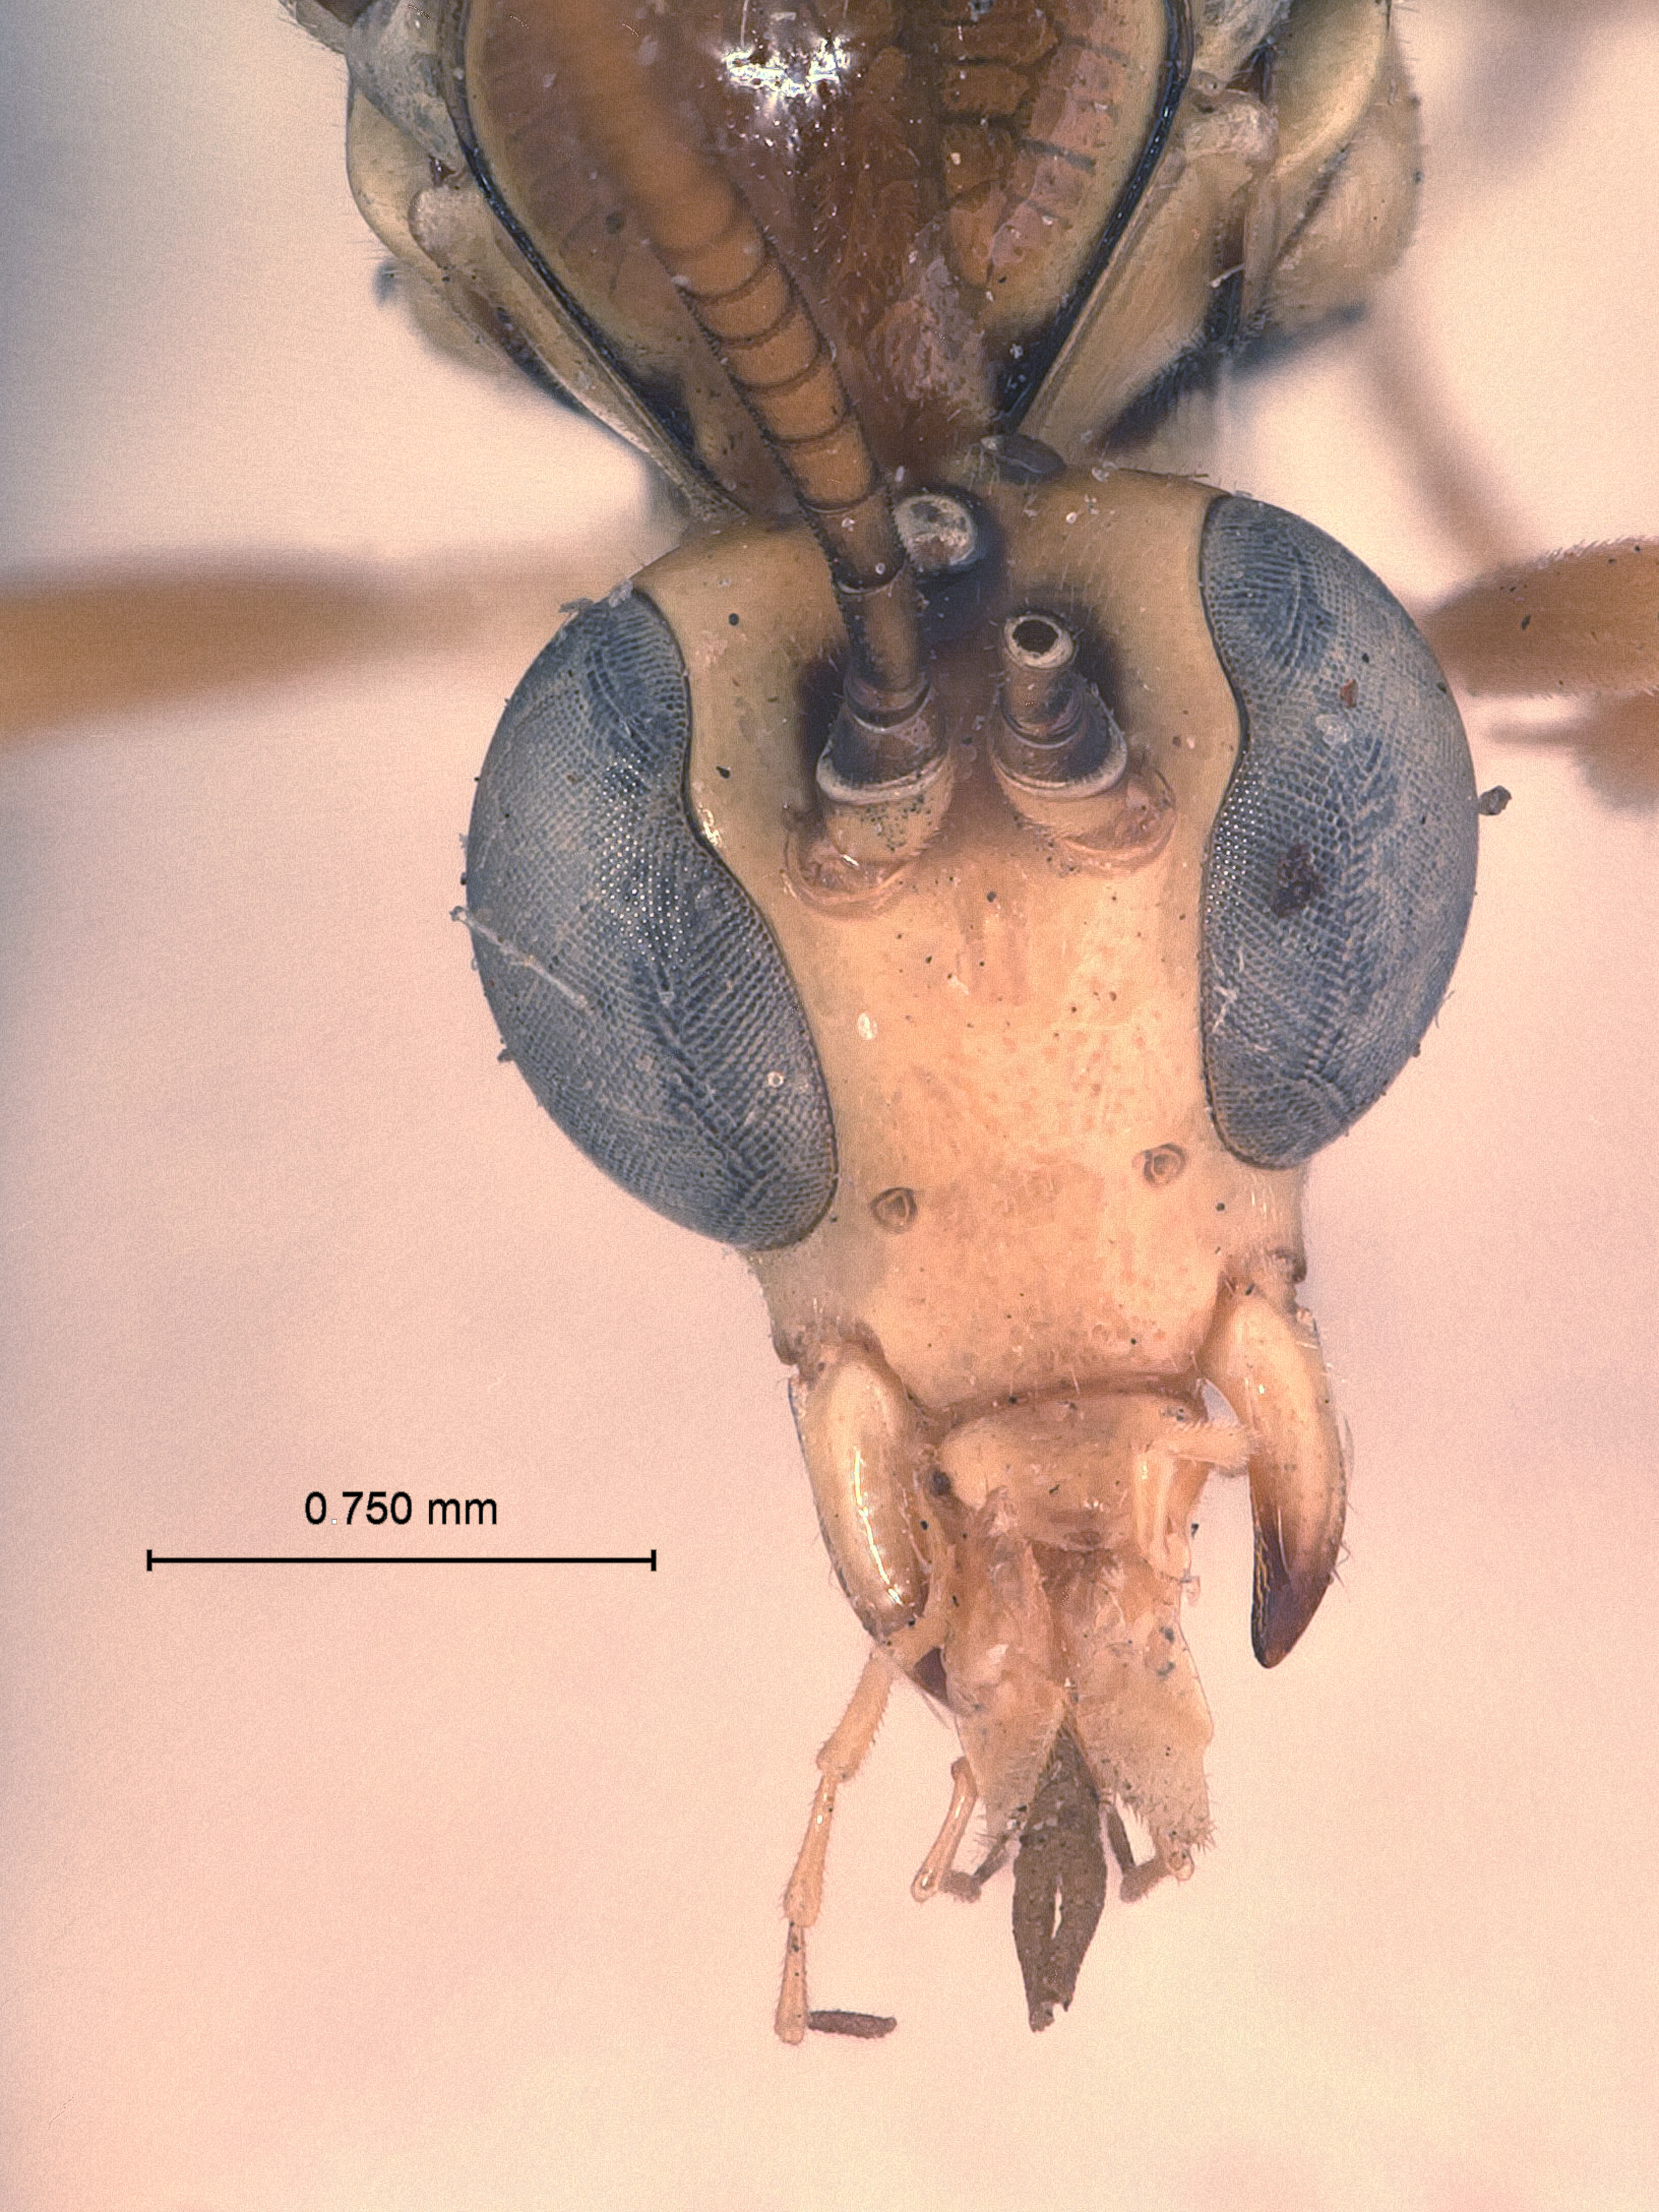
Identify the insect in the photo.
Labium raymenti
